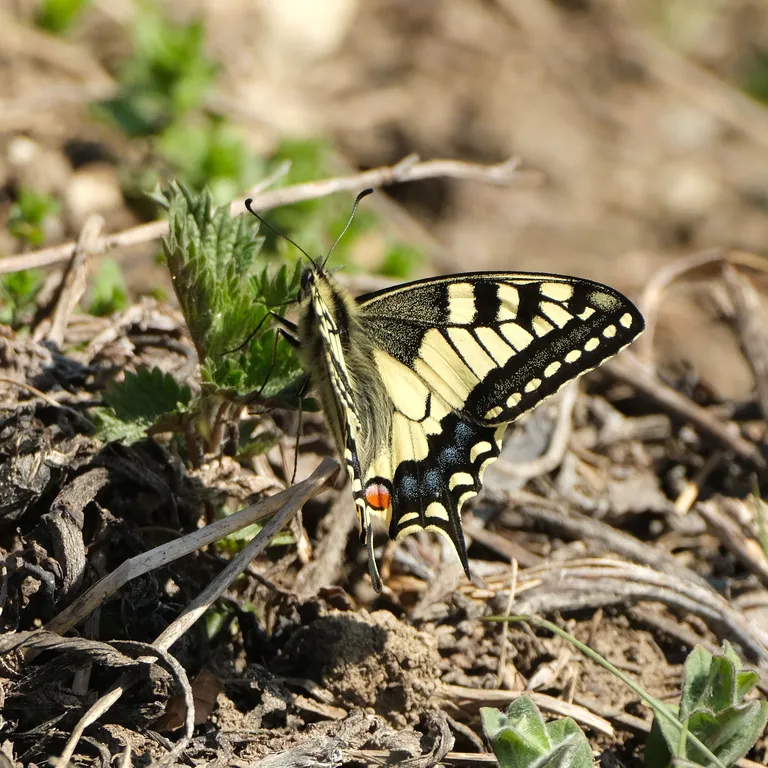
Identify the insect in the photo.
Papilio machaon
